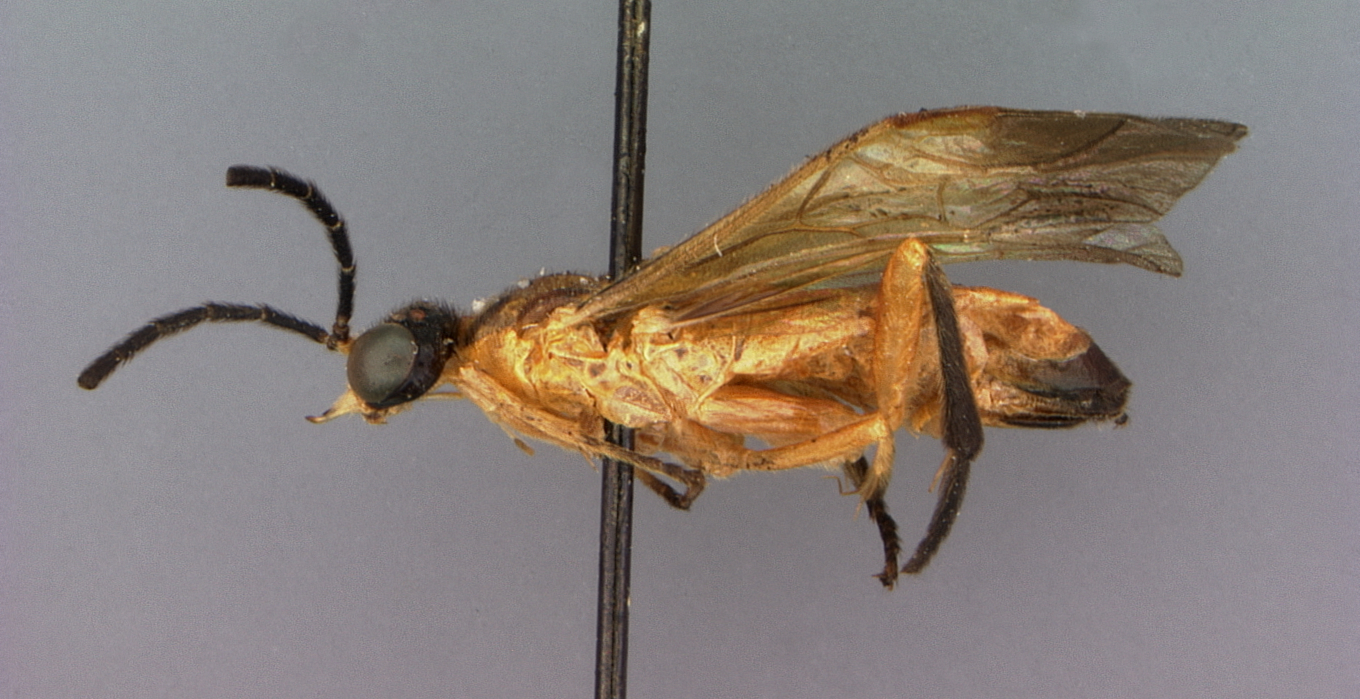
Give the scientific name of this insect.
Loboceras trimaculatum
